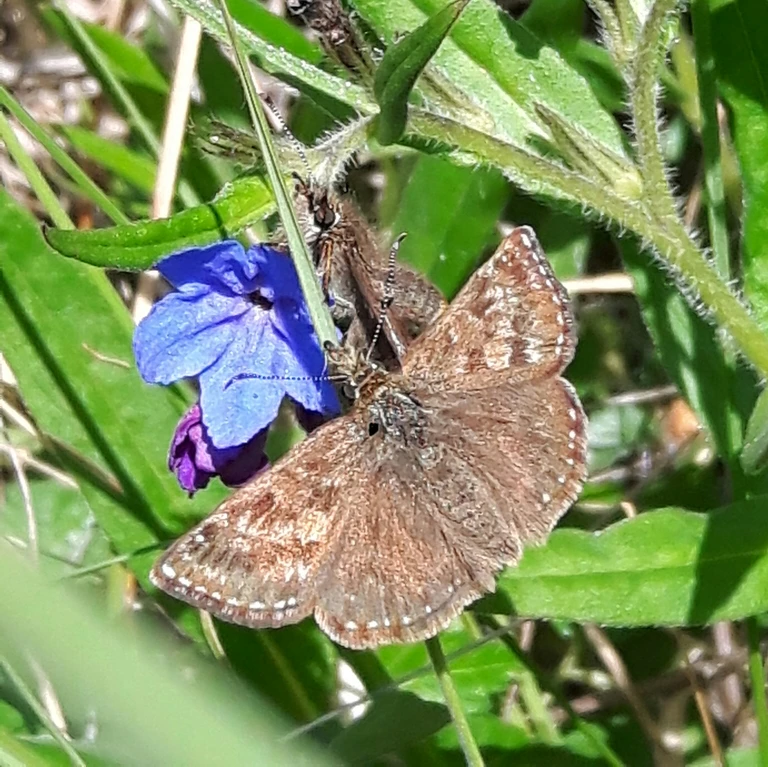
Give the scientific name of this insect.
Erynnis tages
